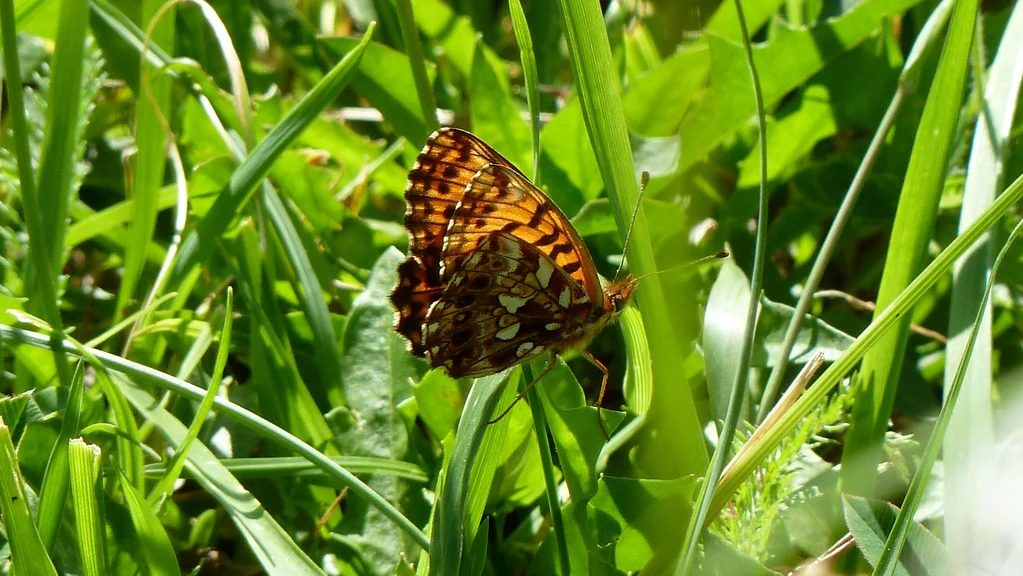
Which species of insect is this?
Boloria dia
